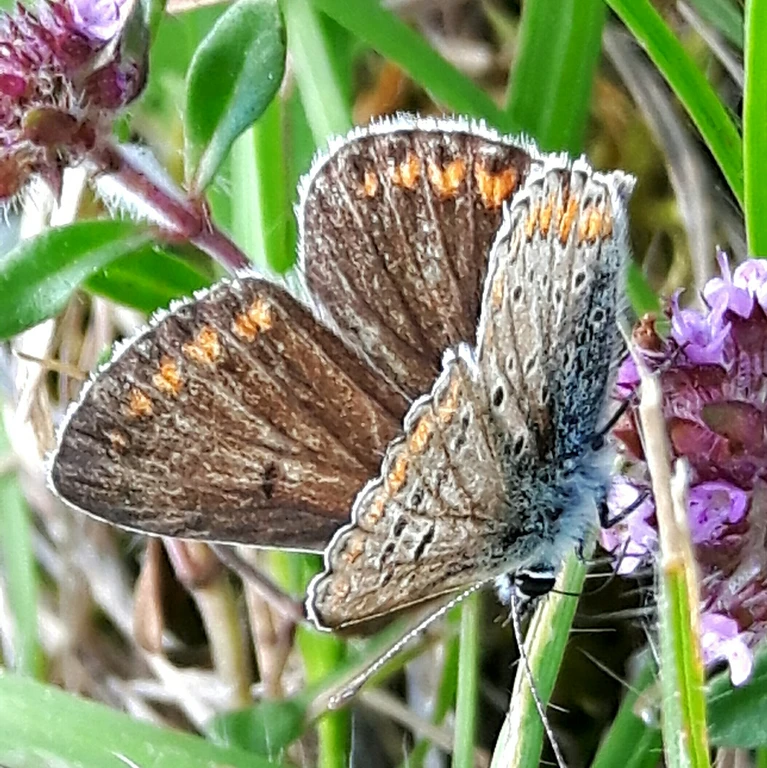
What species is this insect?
Aricia agestis/artaxerxes
